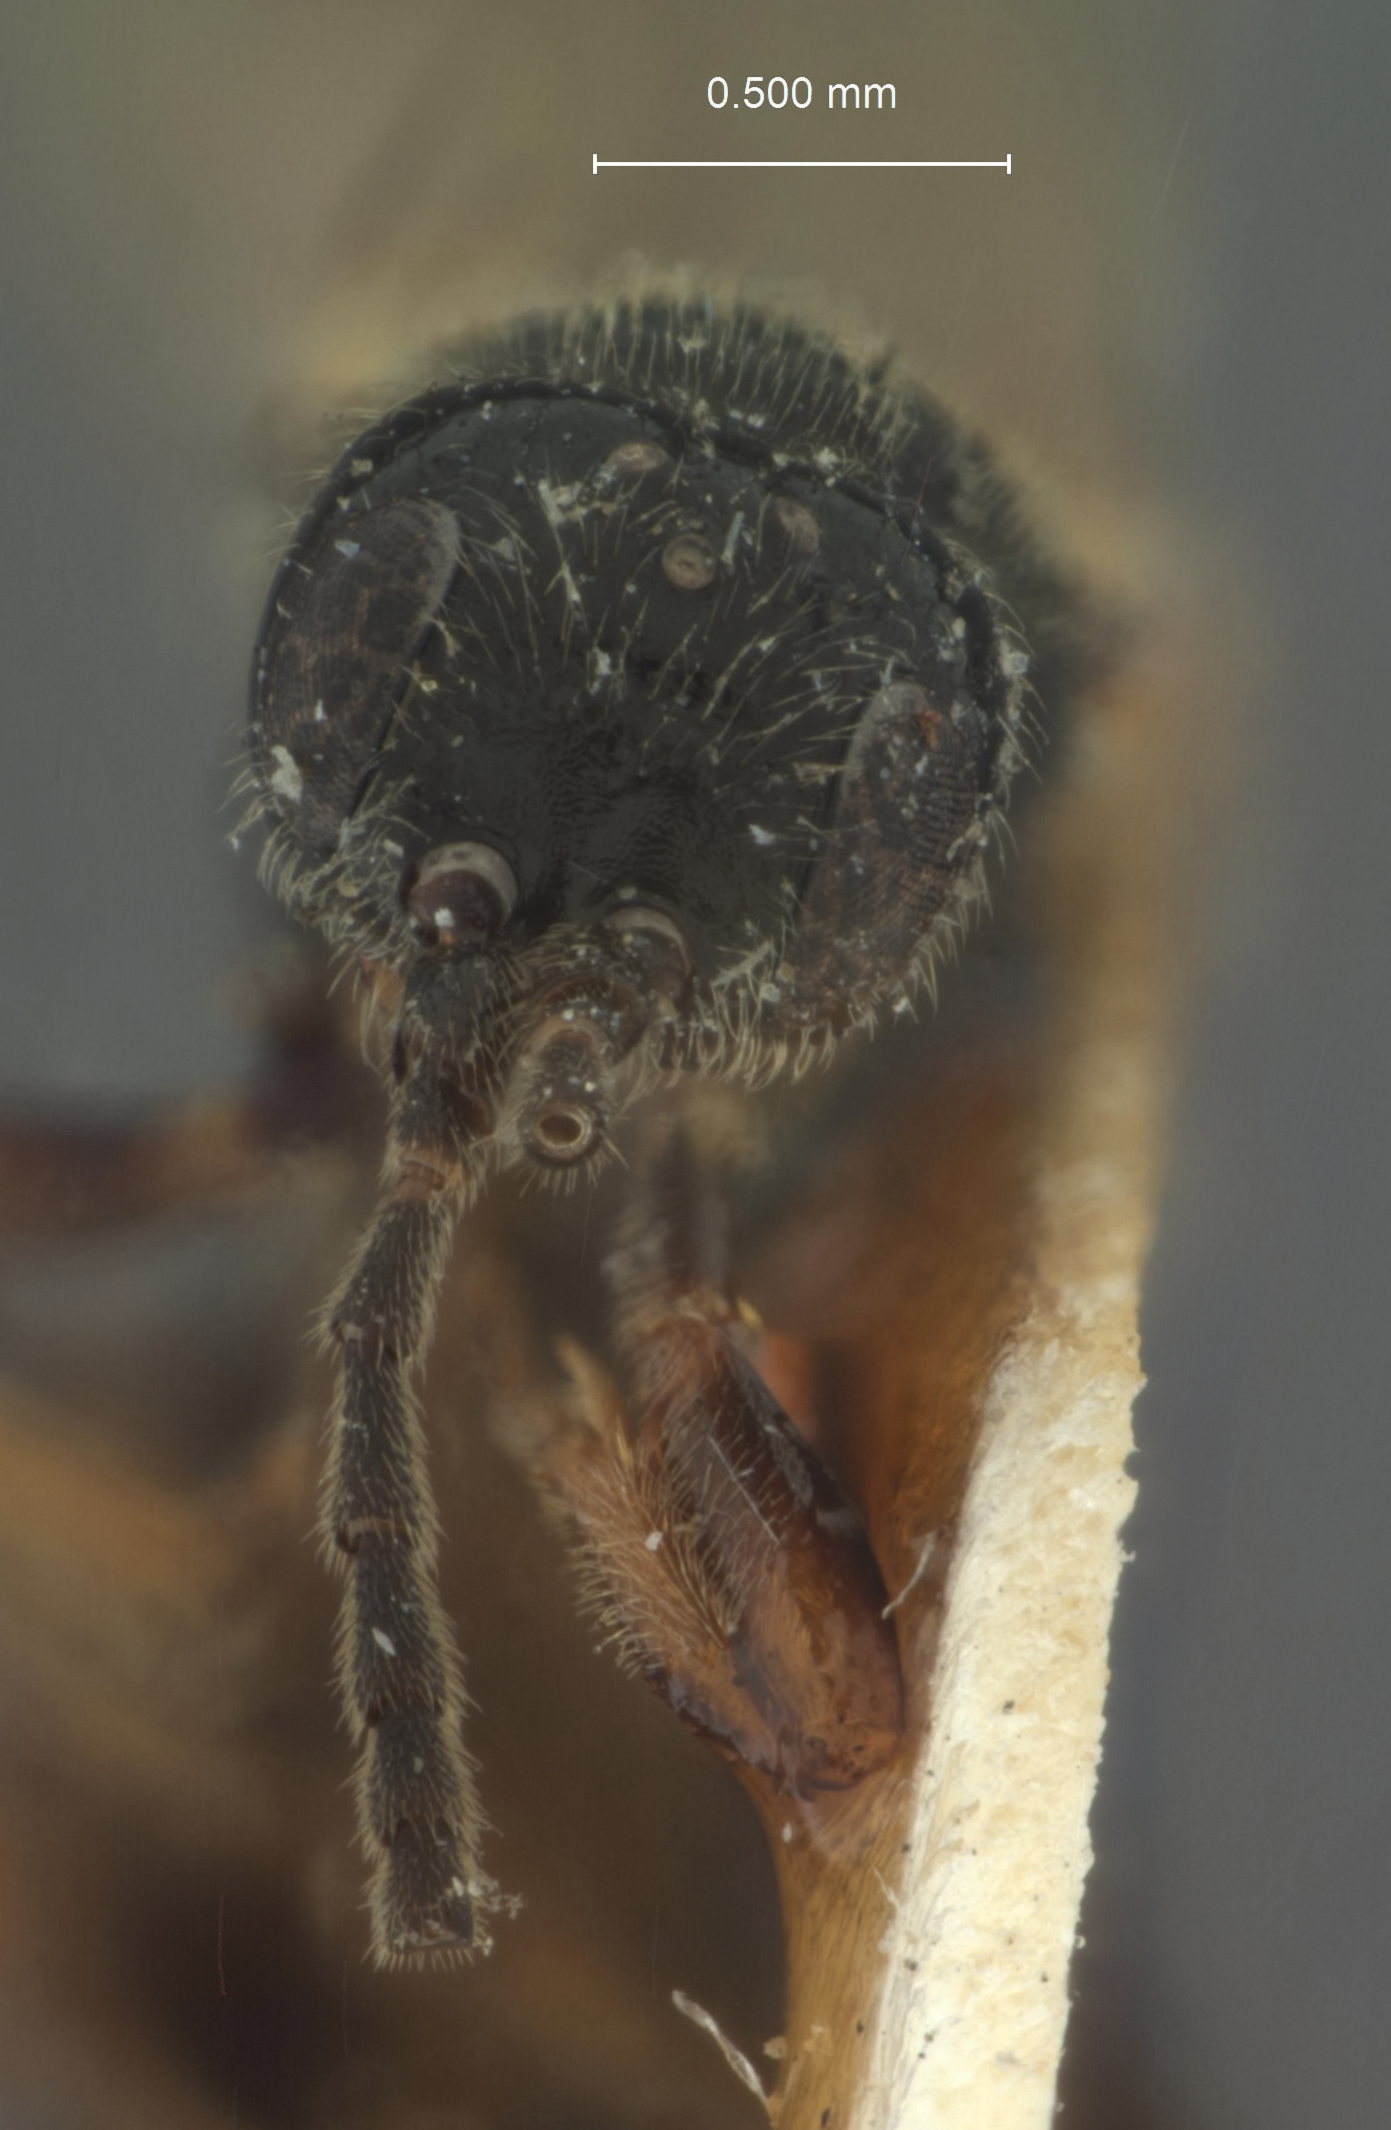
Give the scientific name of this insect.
Bachia nigra
